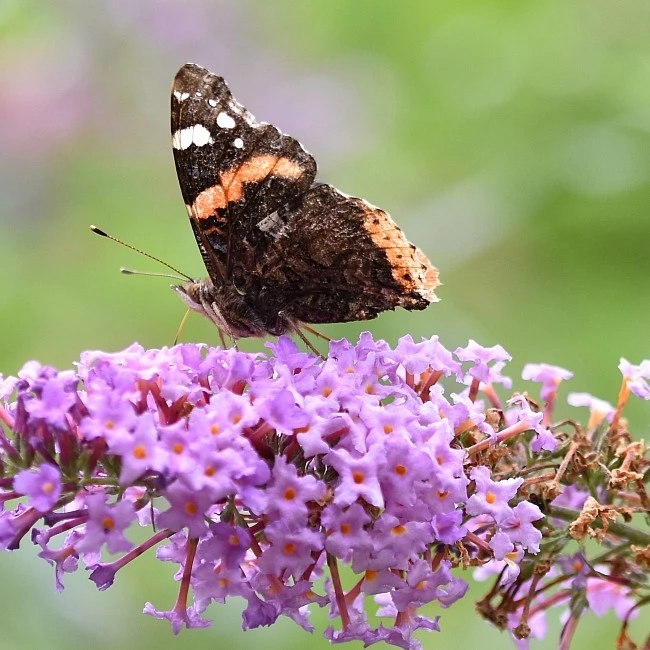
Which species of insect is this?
Vanessa atalanta
